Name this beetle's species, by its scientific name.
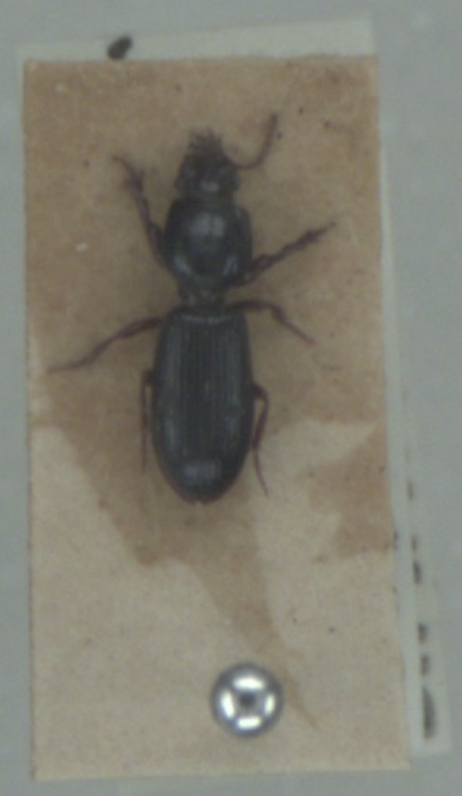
Clivina fossor
